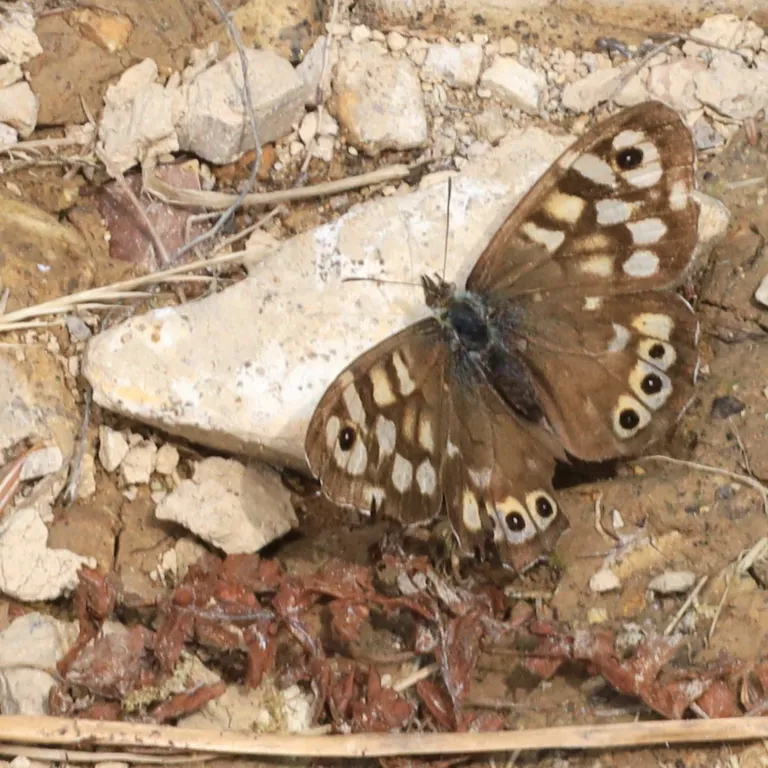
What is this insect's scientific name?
Pararge aegeria
